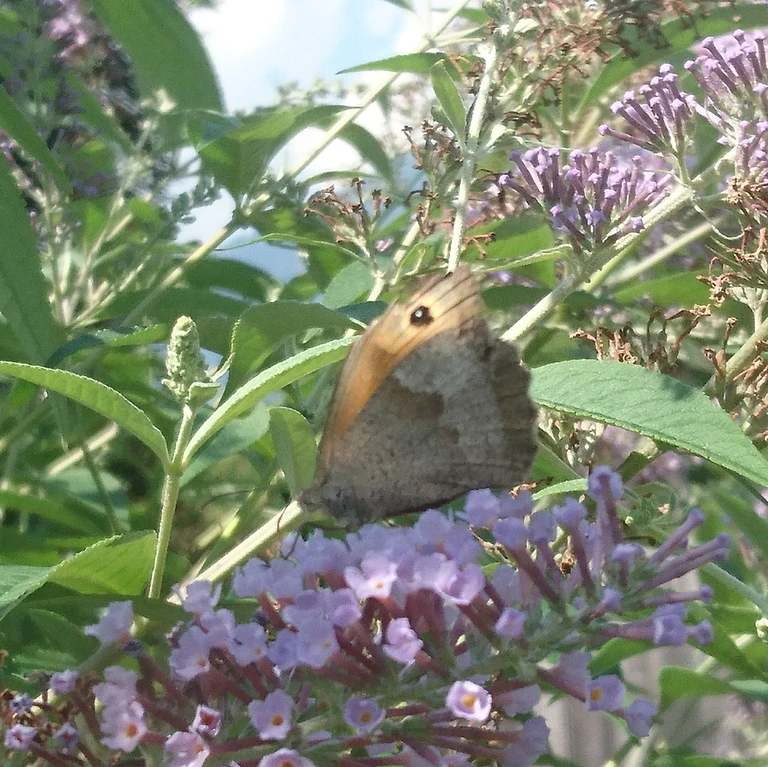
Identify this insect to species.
Maniola jurtina
